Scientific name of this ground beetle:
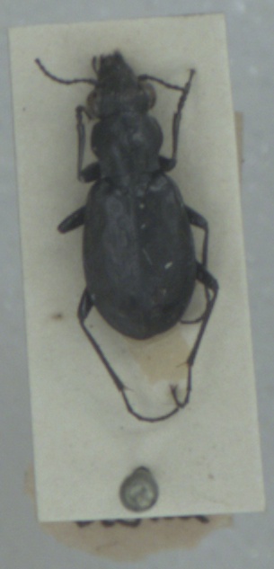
Elaphrus lapponicus
